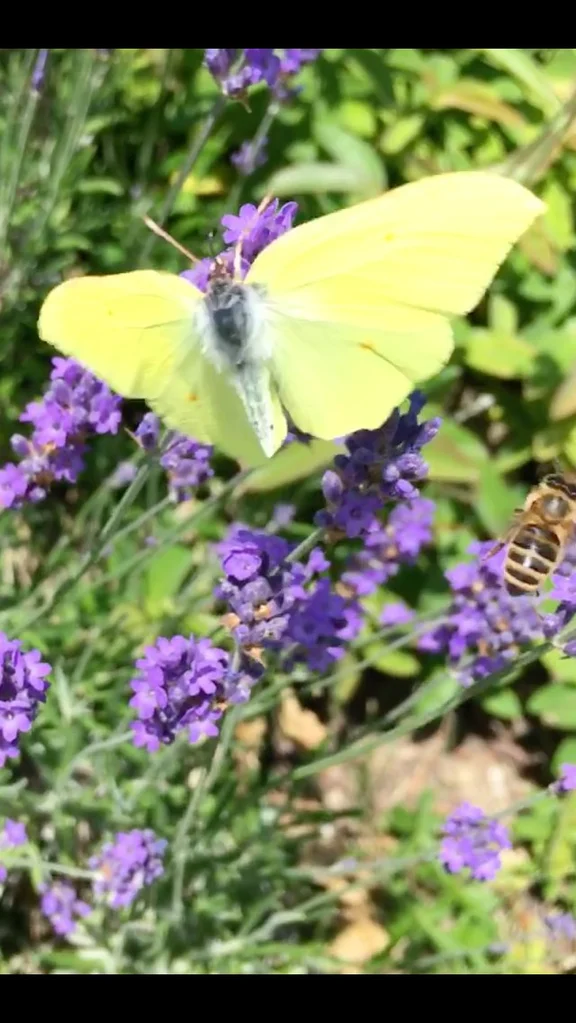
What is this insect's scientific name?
Gonepteryx rhamni
